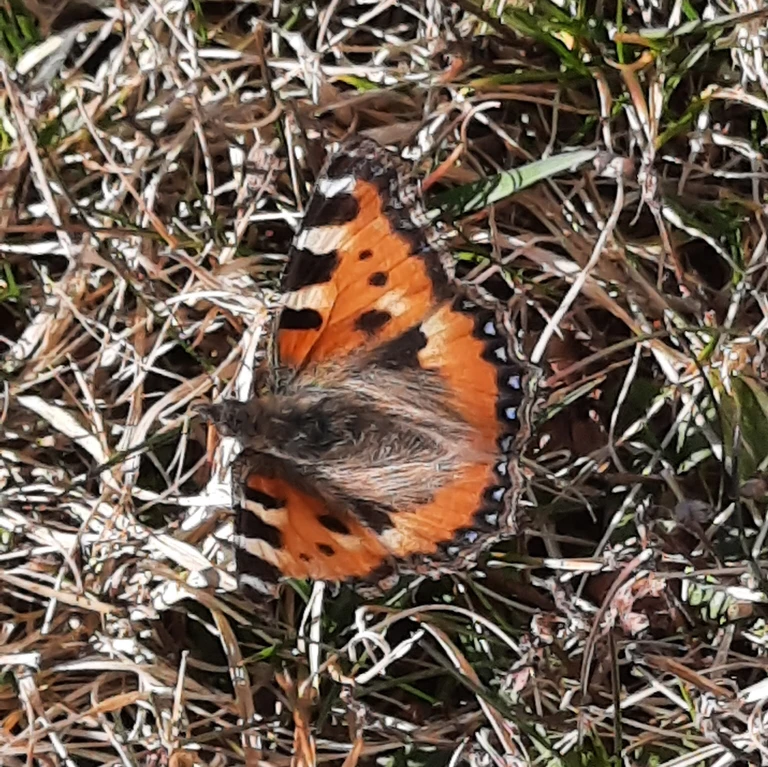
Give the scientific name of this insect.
Aglais urticae
